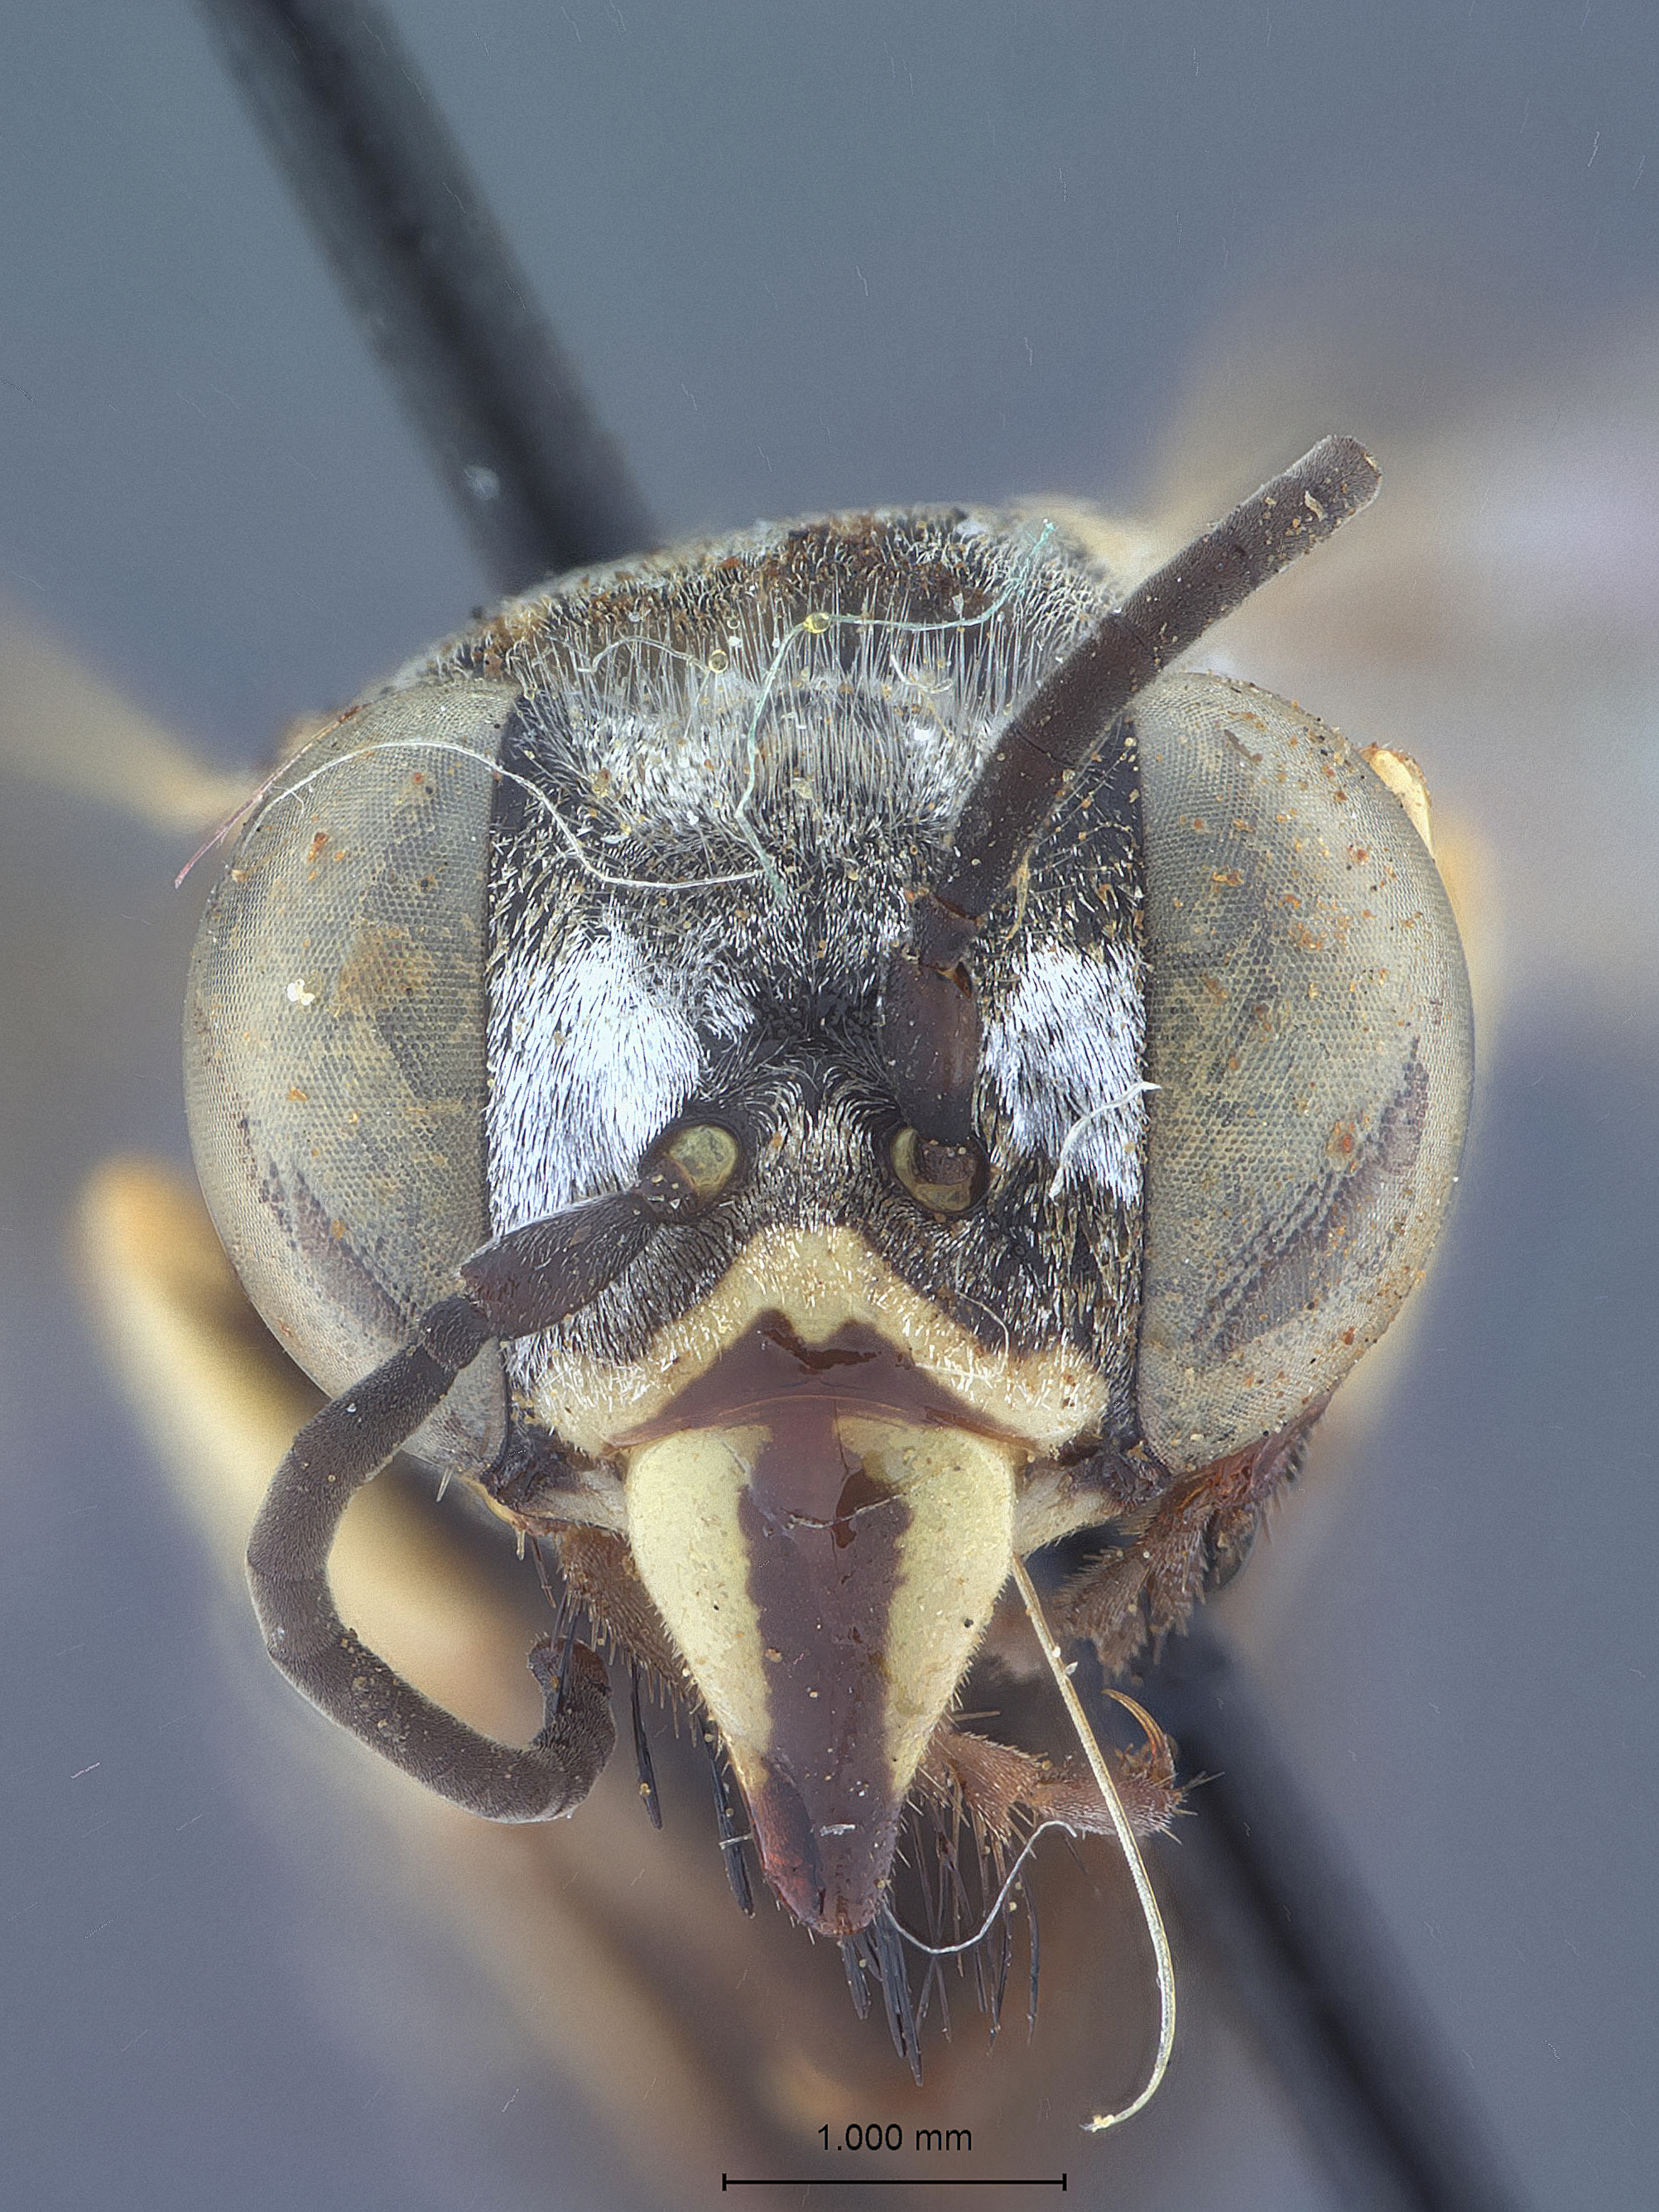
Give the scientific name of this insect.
Cerceris bougainvillensis
